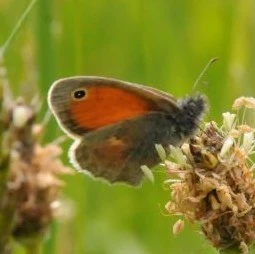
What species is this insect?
Coenonympha pamphilus
